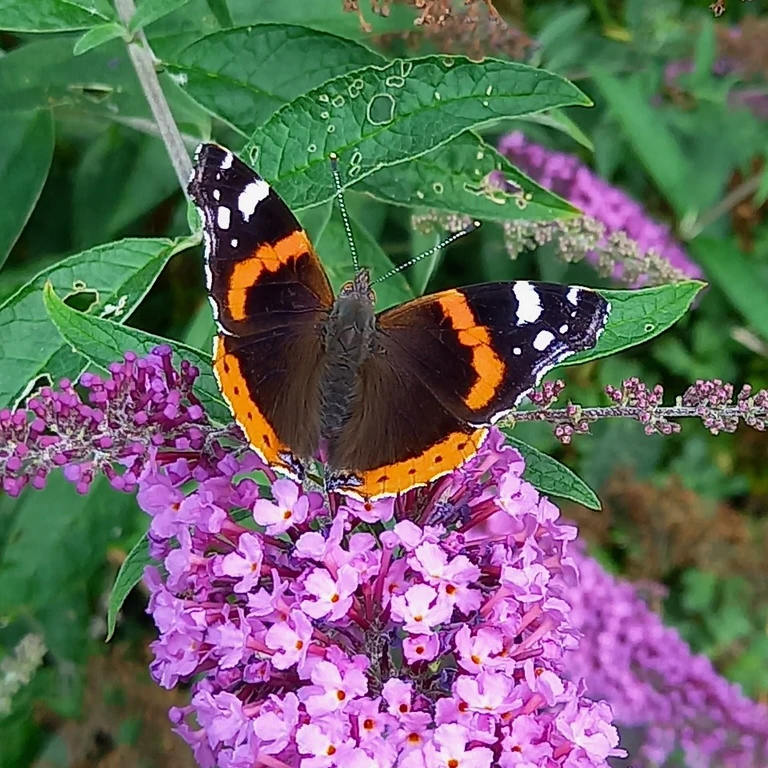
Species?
Vanessa atalanta
